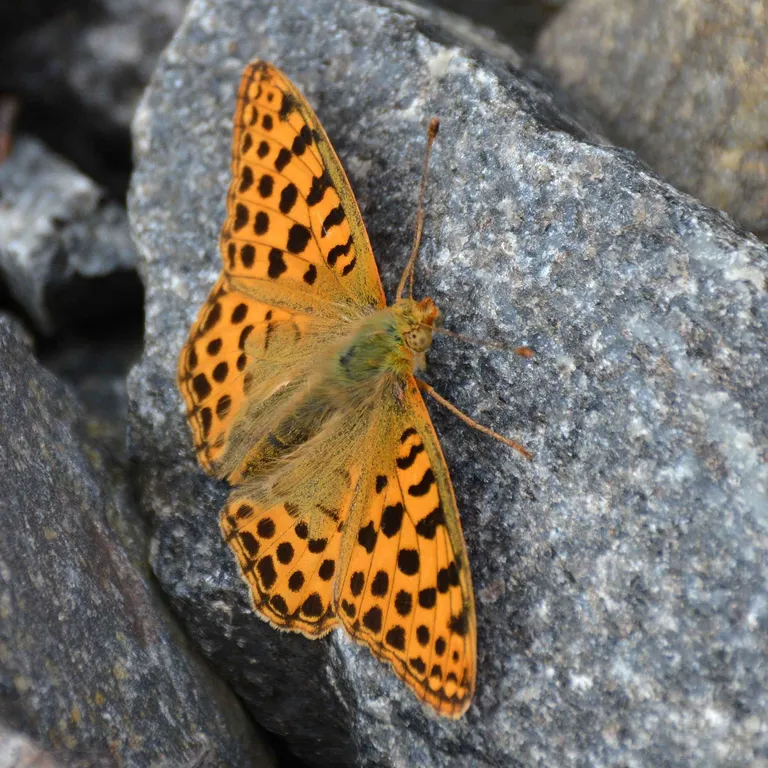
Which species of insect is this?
Issoria lathonia
